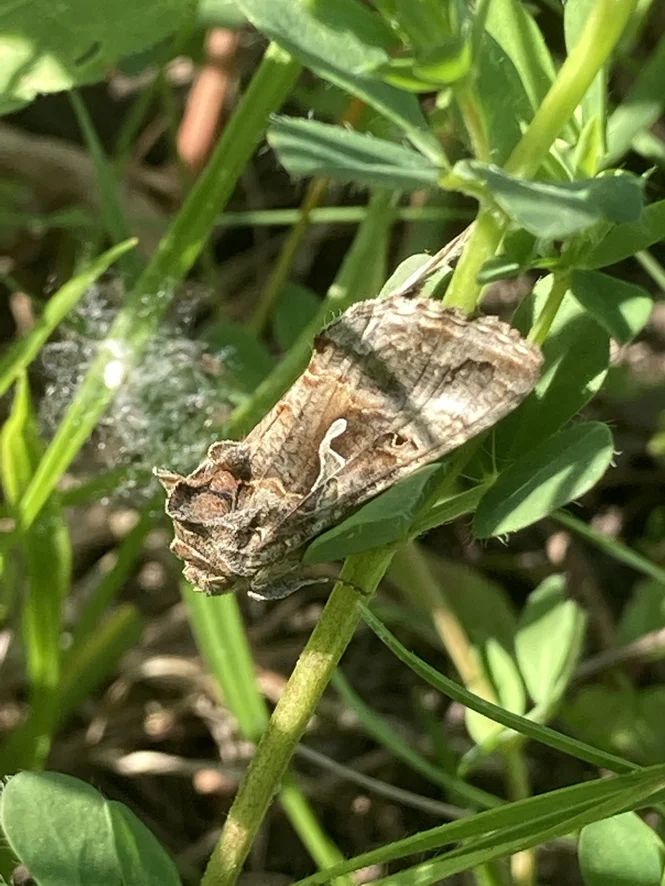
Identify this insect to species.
Autographa gamma
